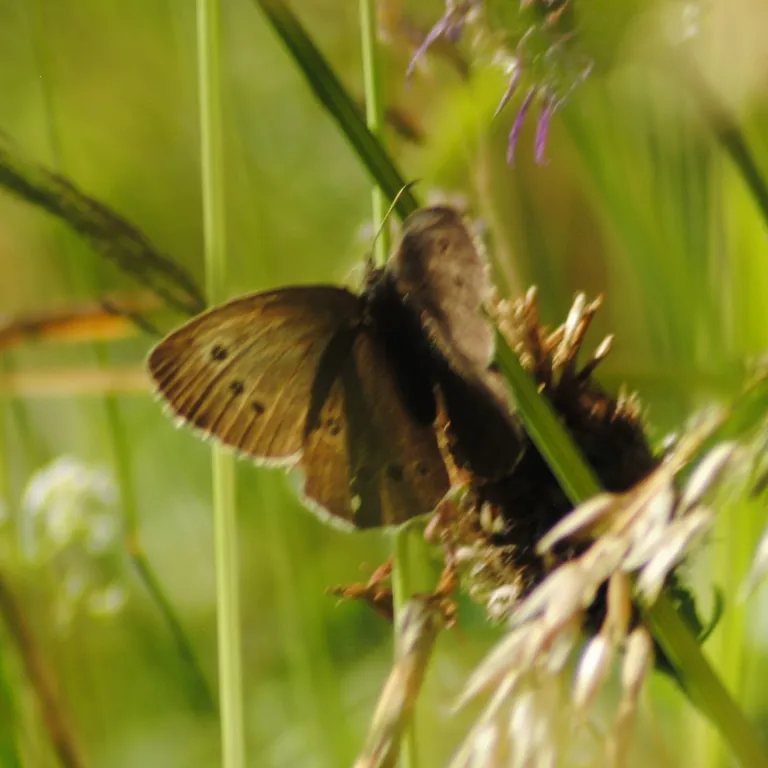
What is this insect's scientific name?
Aphantopus hyperantus
